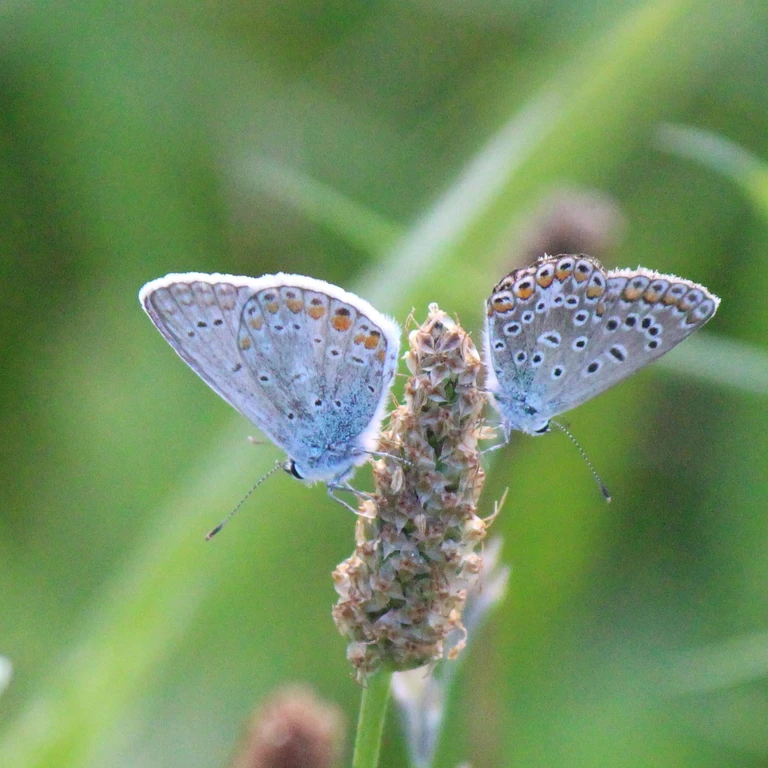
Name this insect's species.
Polyommatus icarus
